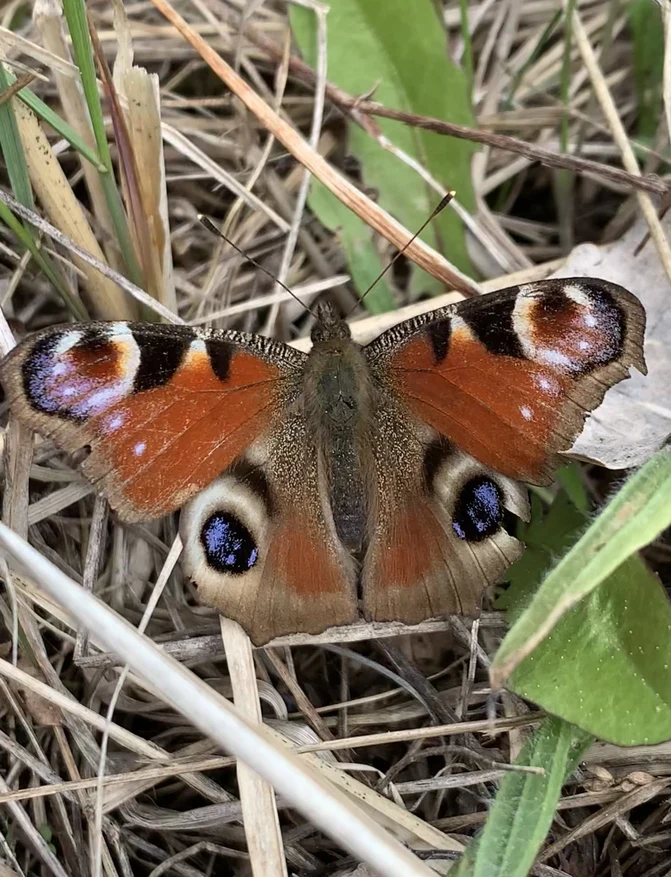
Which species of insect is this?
Aglais io
